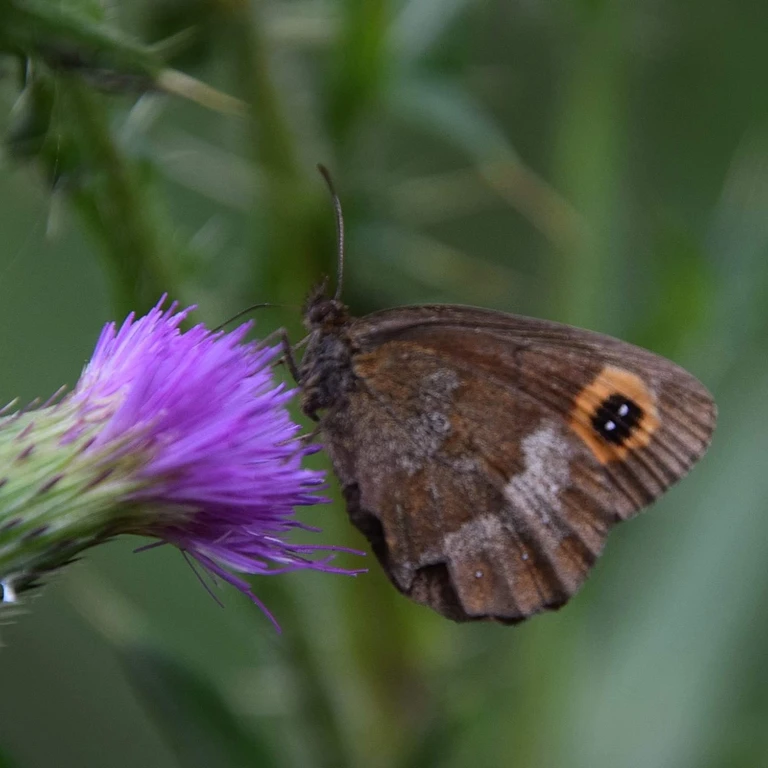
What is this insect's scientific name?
Erebia aethiops
